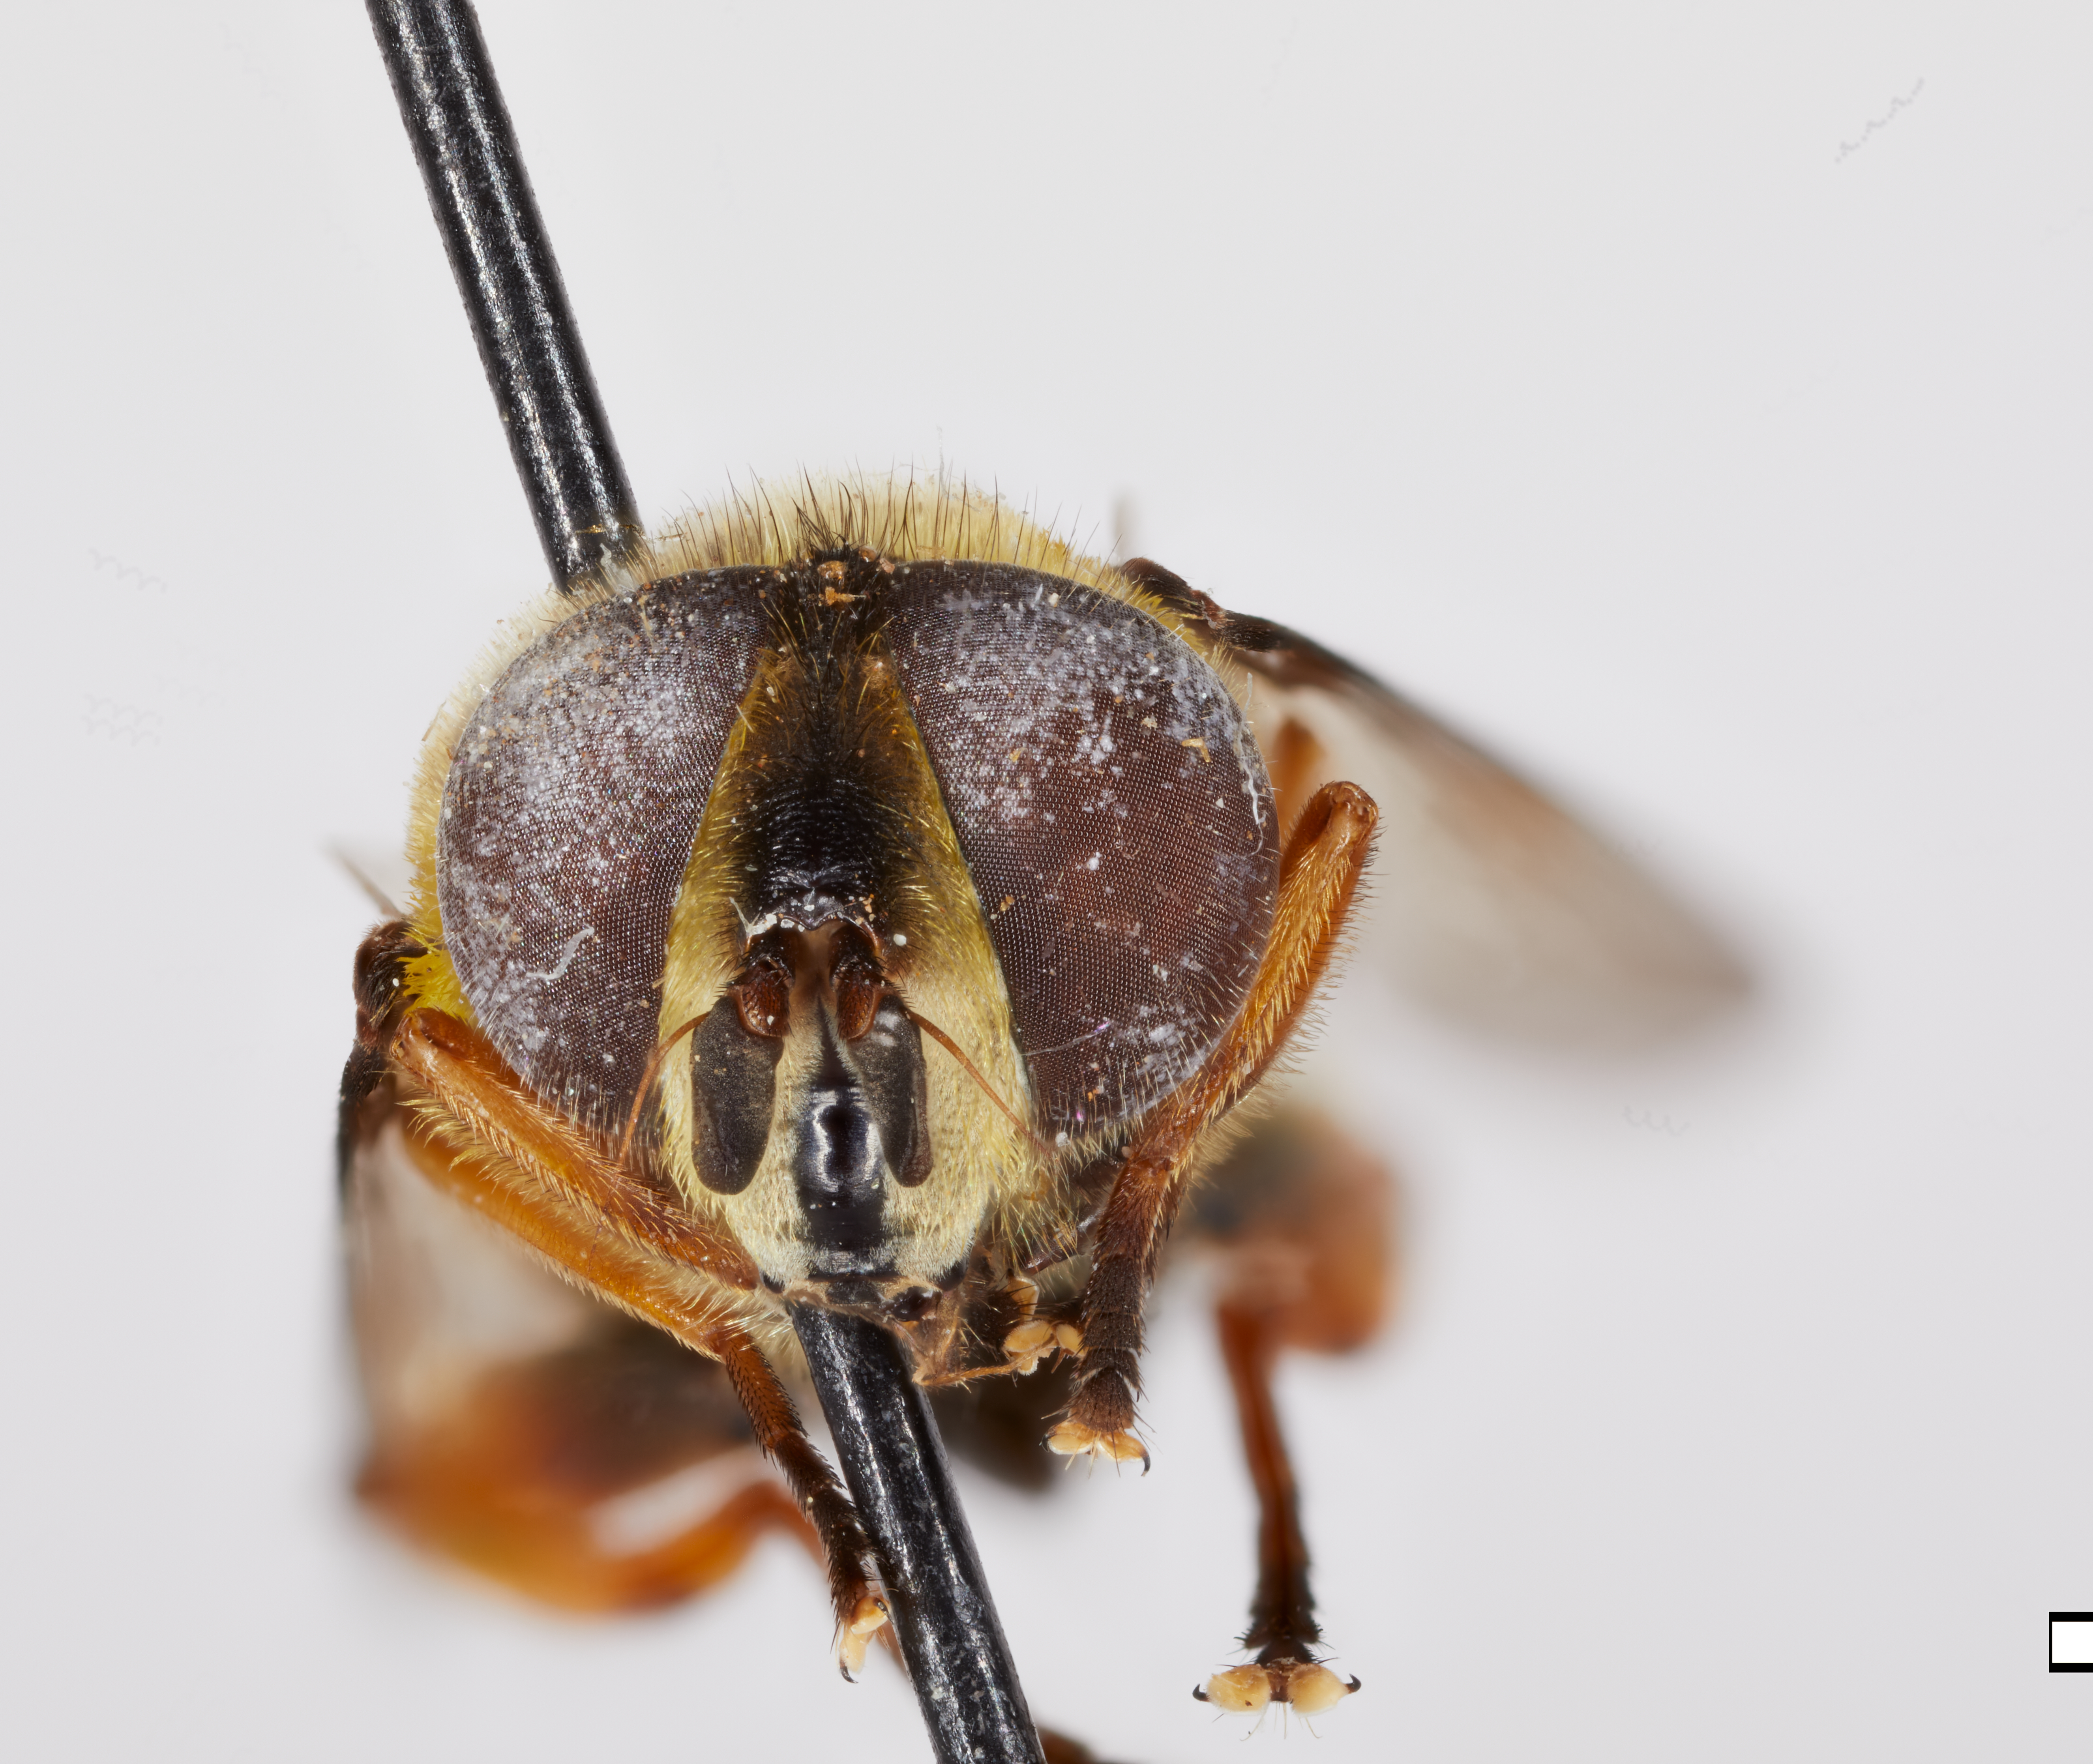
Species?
Quichuana dominica
